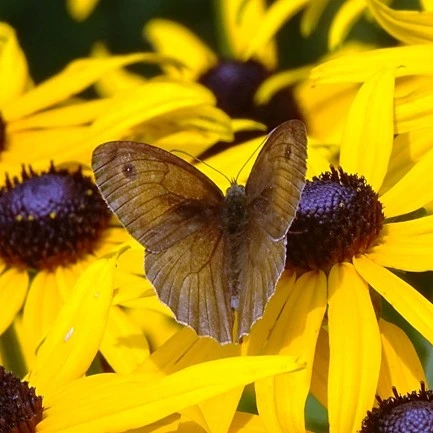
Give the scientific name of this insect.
Maniola jurtina
